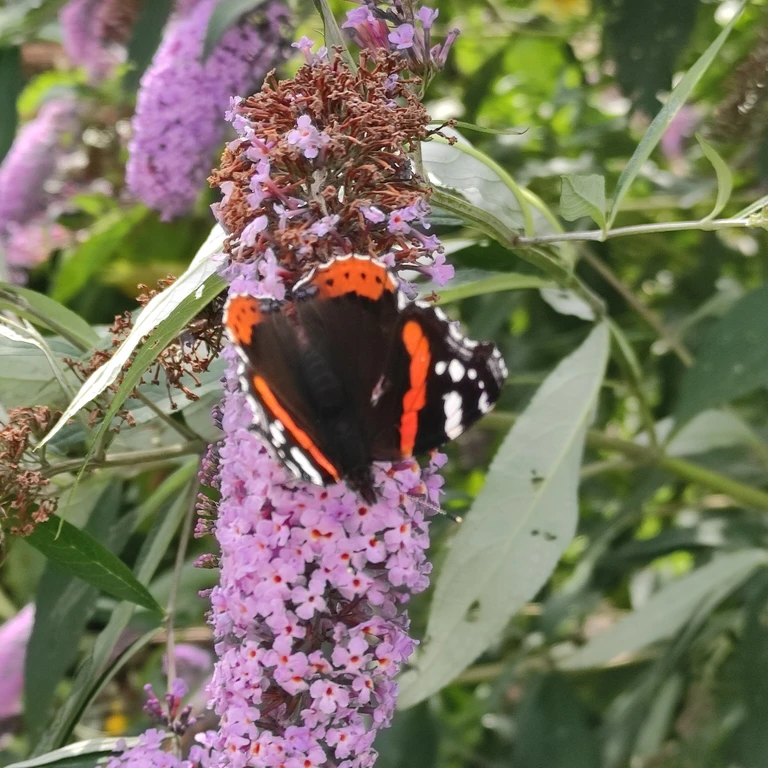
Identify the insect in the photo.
Vanessa atalanta
